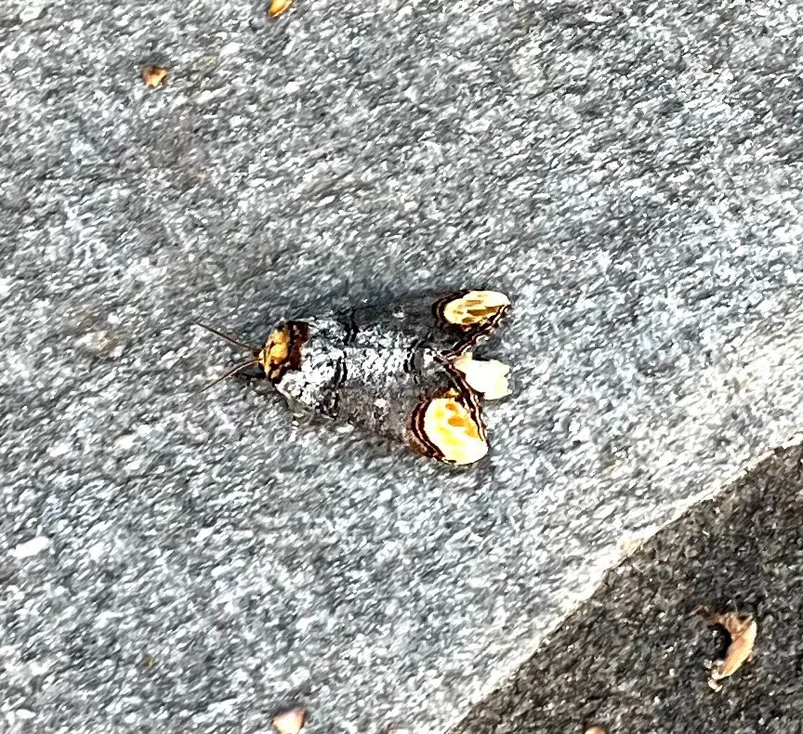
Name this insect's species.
Phalera bucephala
